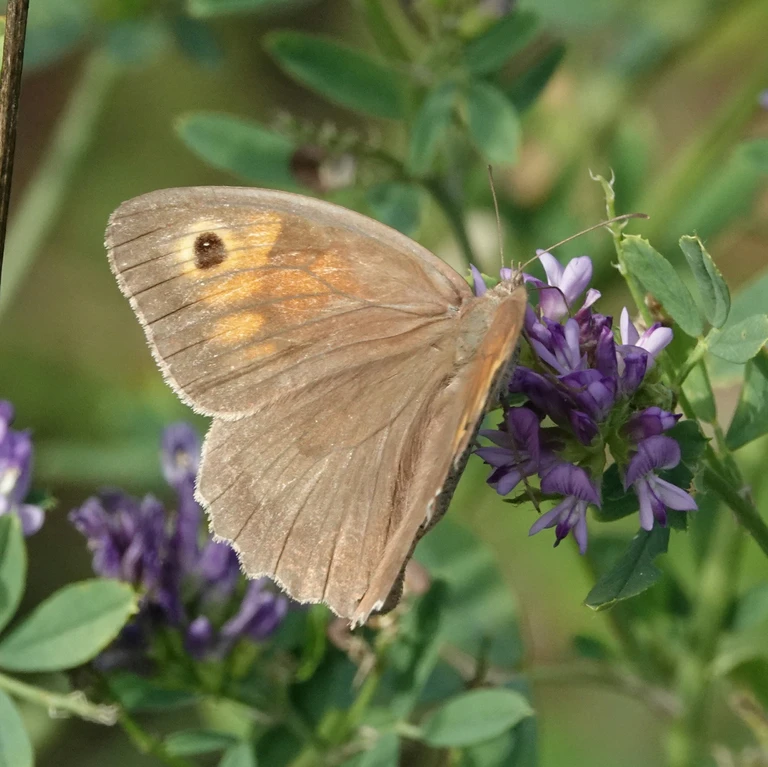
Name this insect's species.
Maniola jurtina
